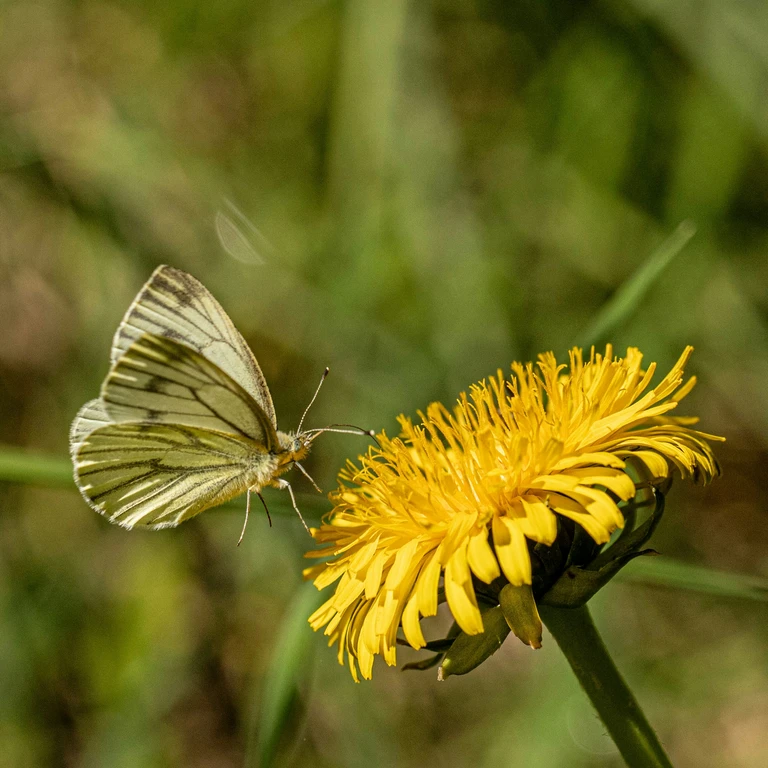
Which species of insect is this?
Pieris napi
